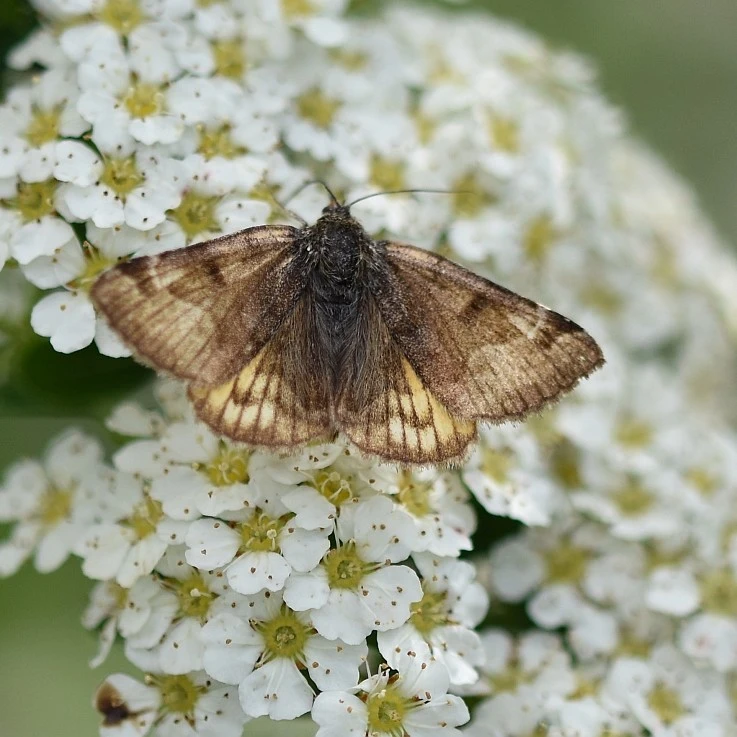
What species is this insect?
Euclidia glyphica
